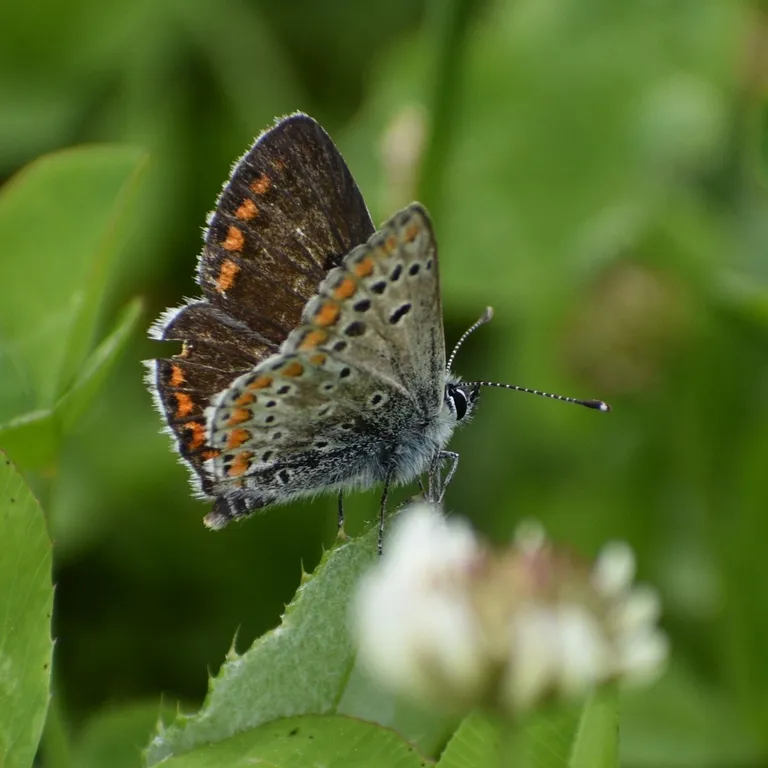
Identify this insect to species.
Aricia agestis/artaxerxes
